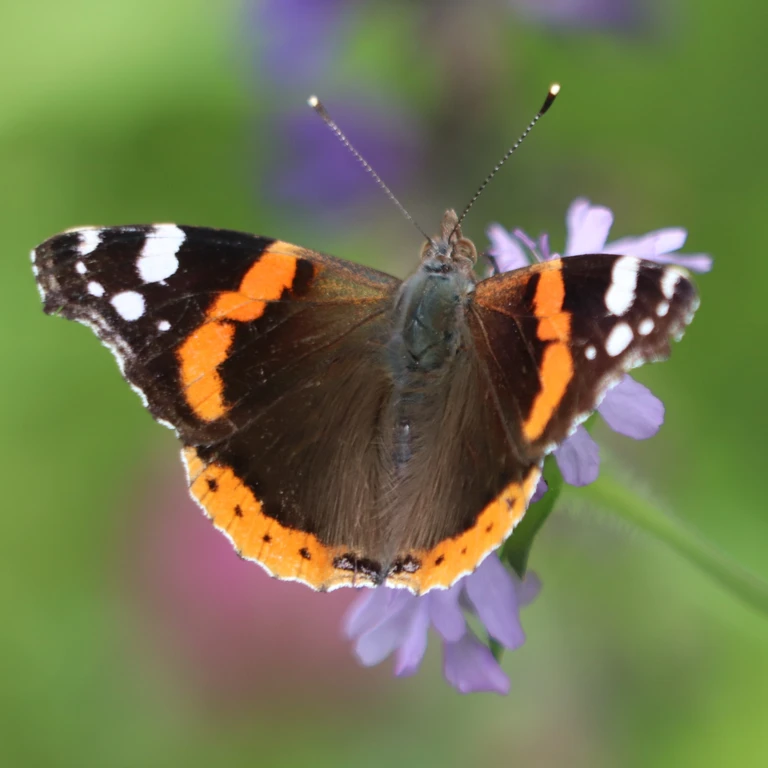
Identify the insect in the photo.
Vanessa atalanta
